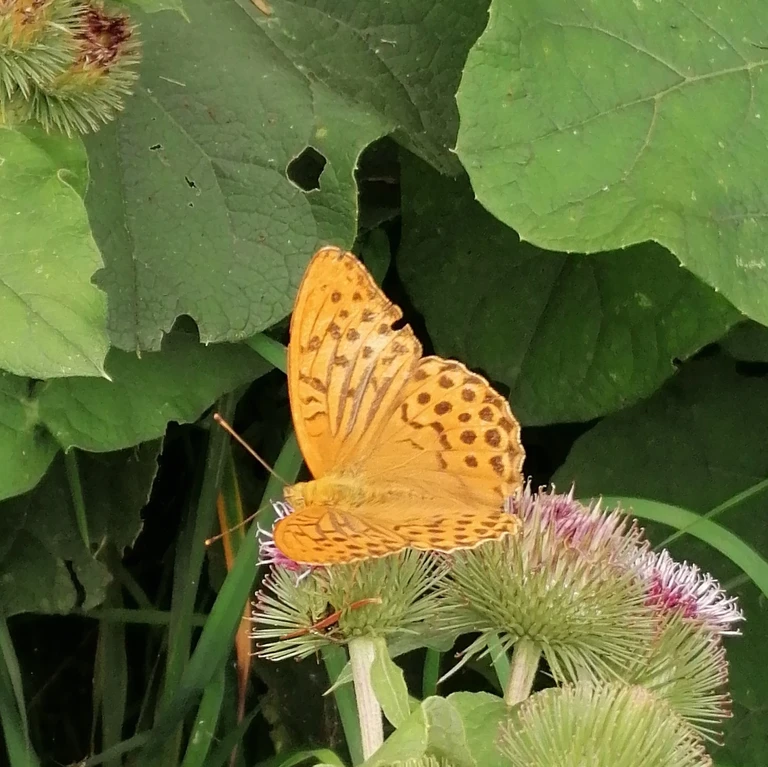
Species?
Argynnis paphia
